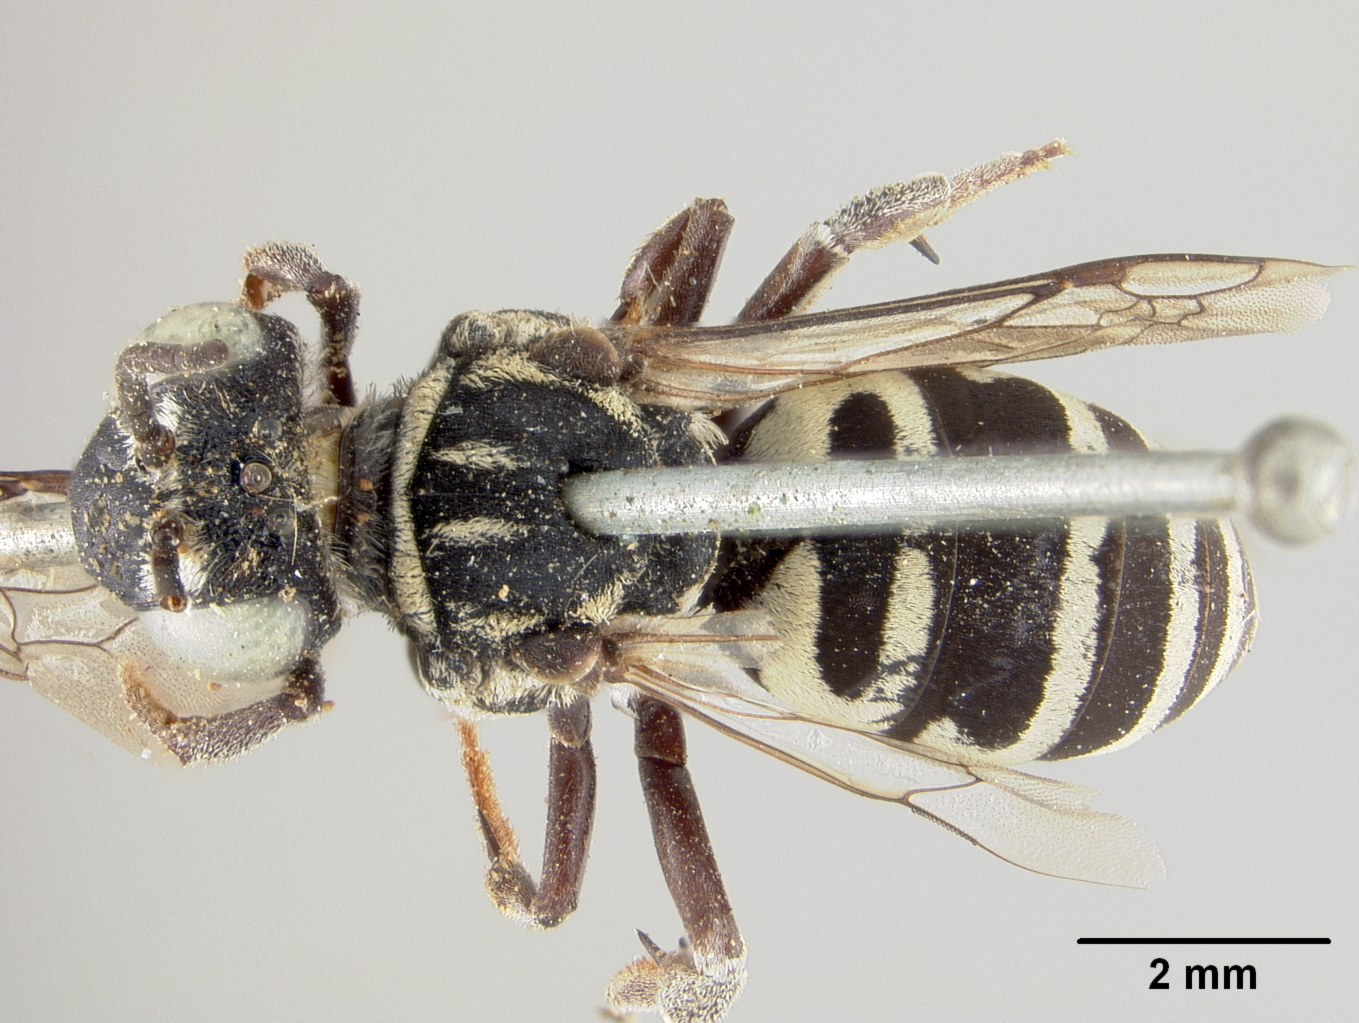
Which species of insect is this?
Triepeolus coquilletti
